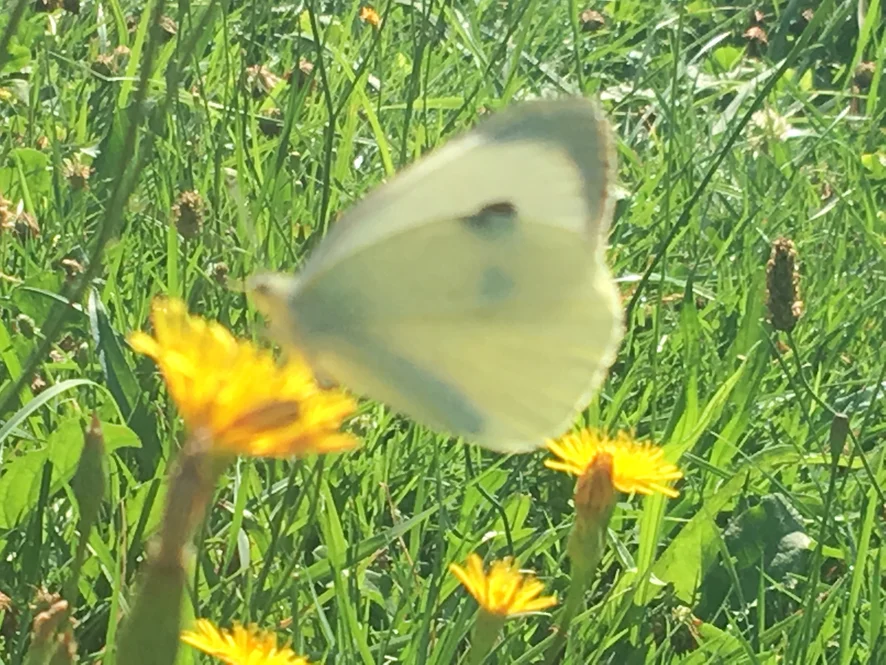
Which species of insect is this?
Pieris brassicae
